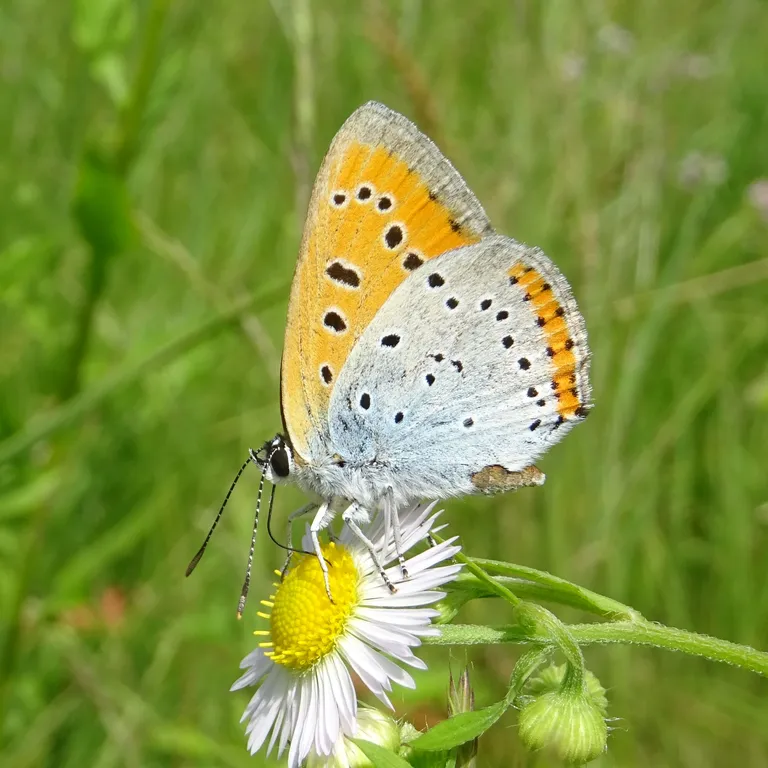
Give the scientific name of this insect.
Lycaena dispar
